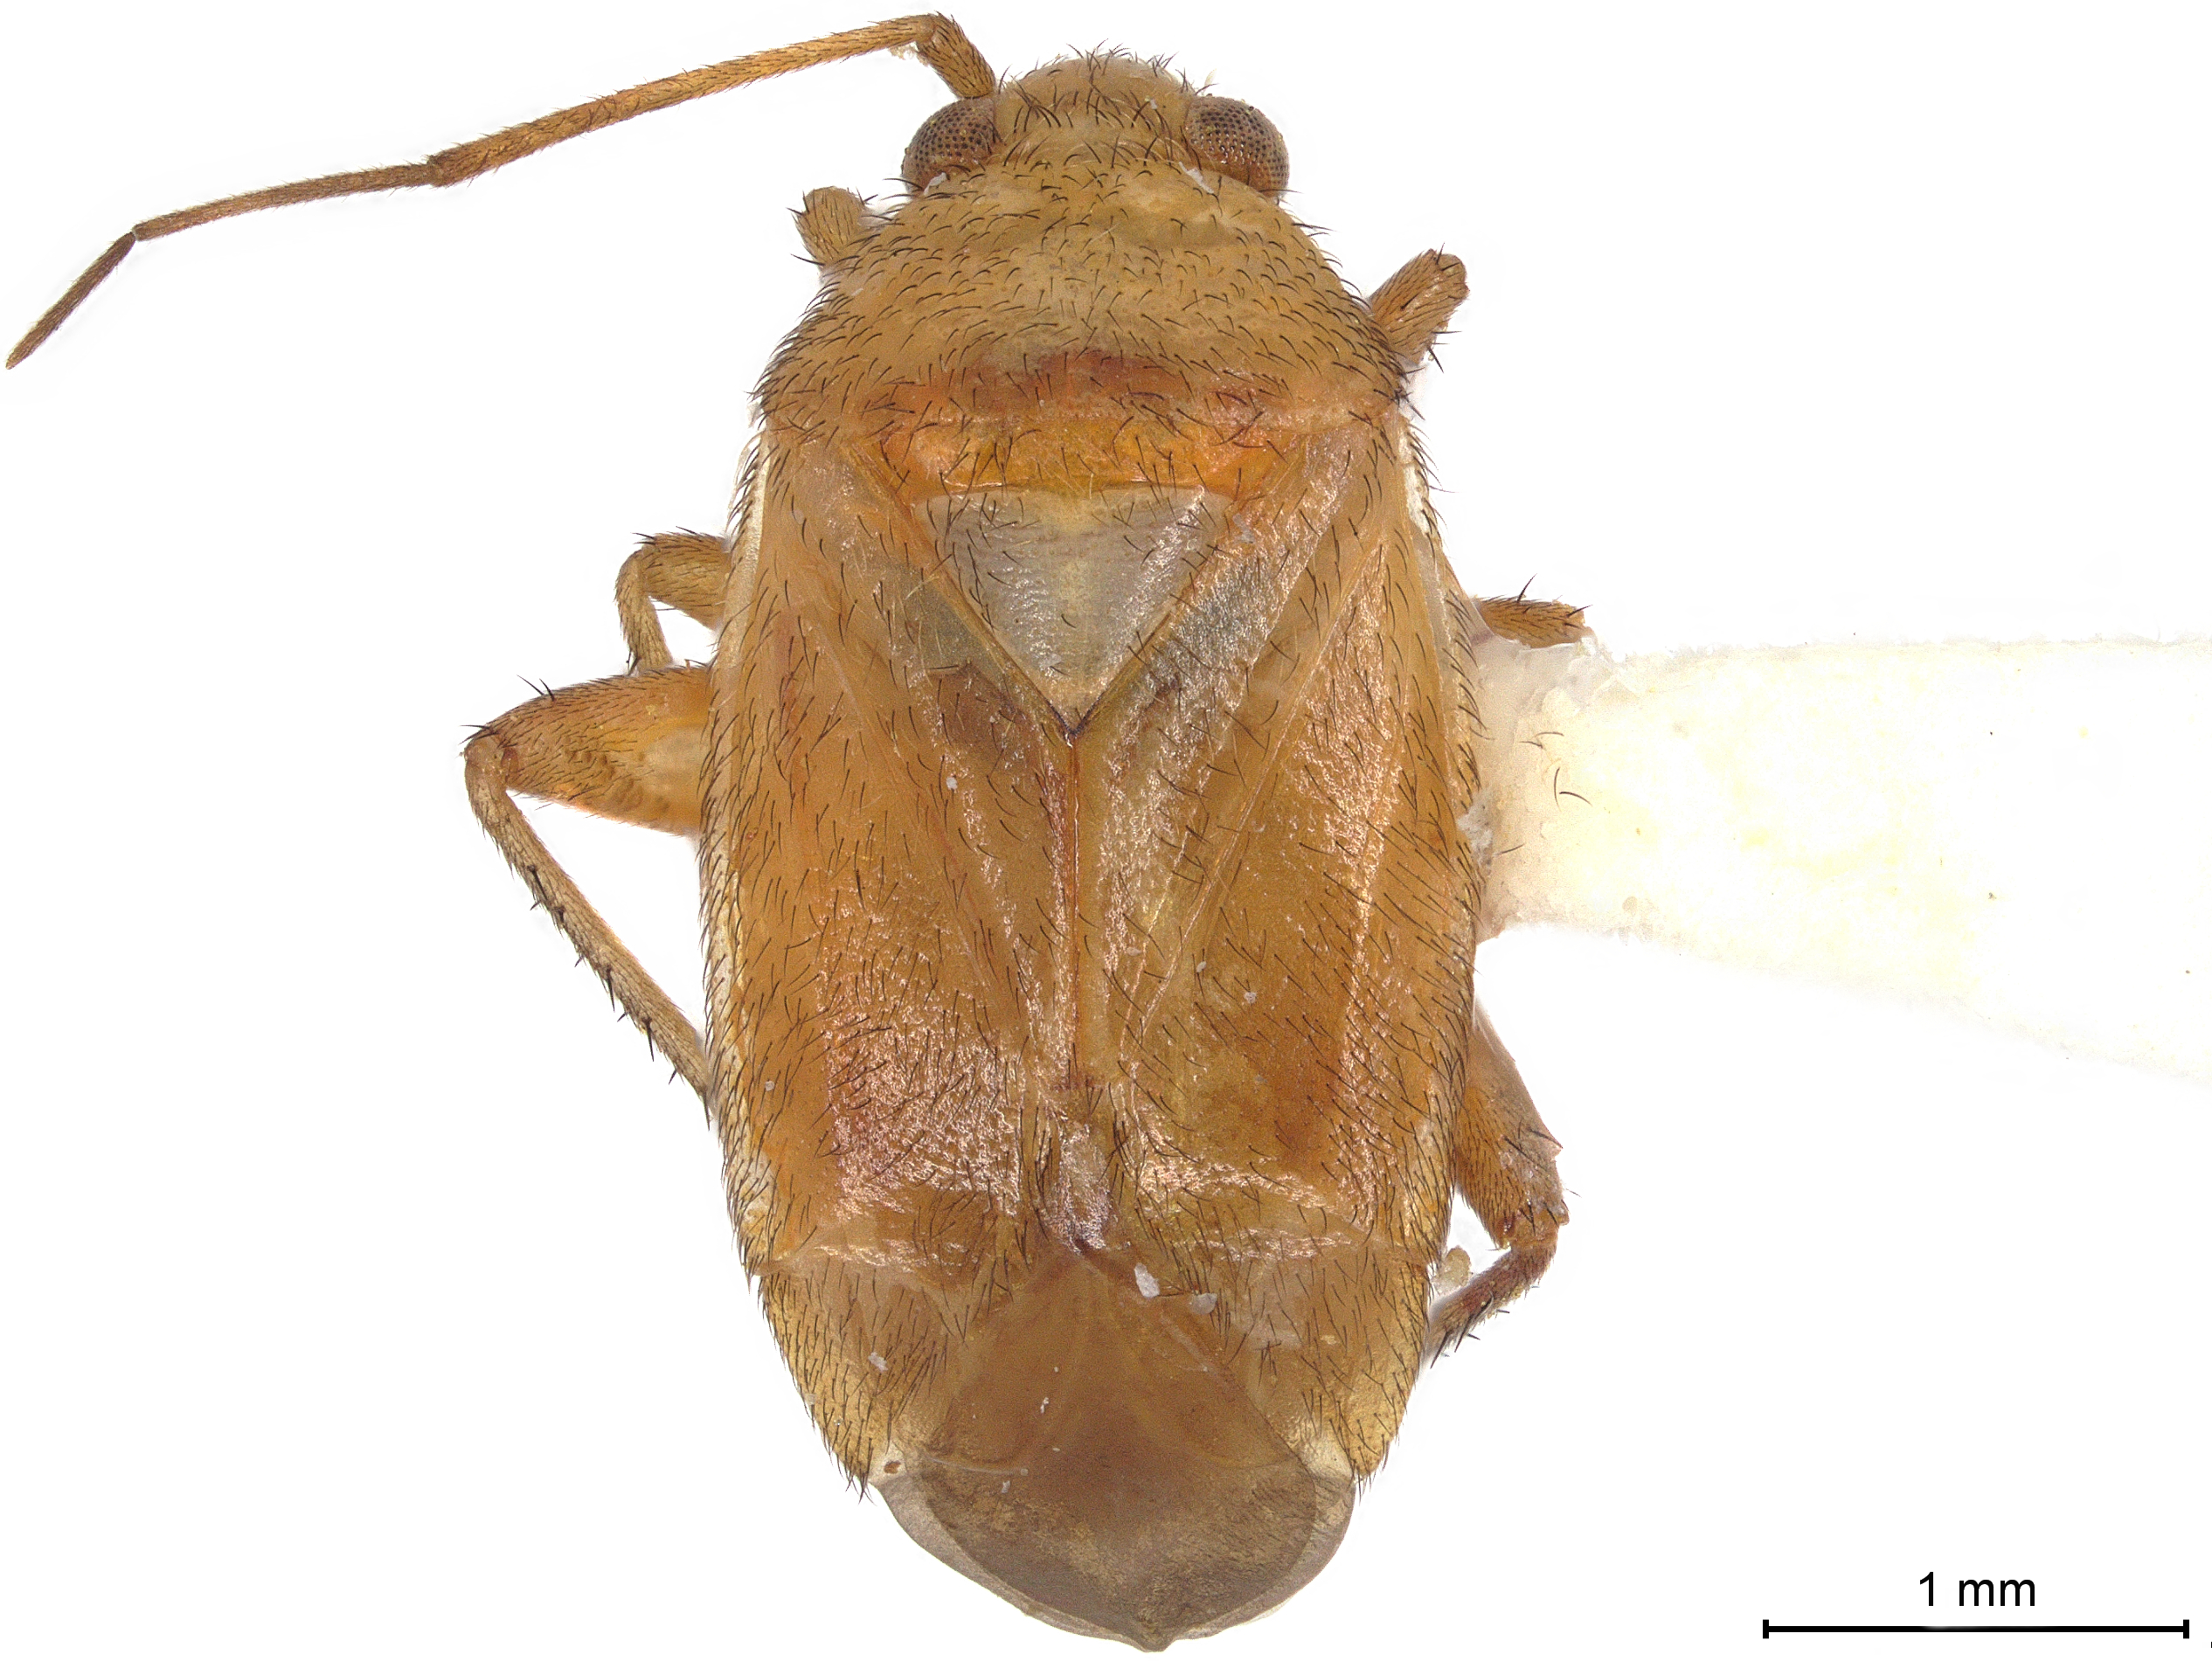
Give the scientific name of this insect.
Melaleucoides cassisi
